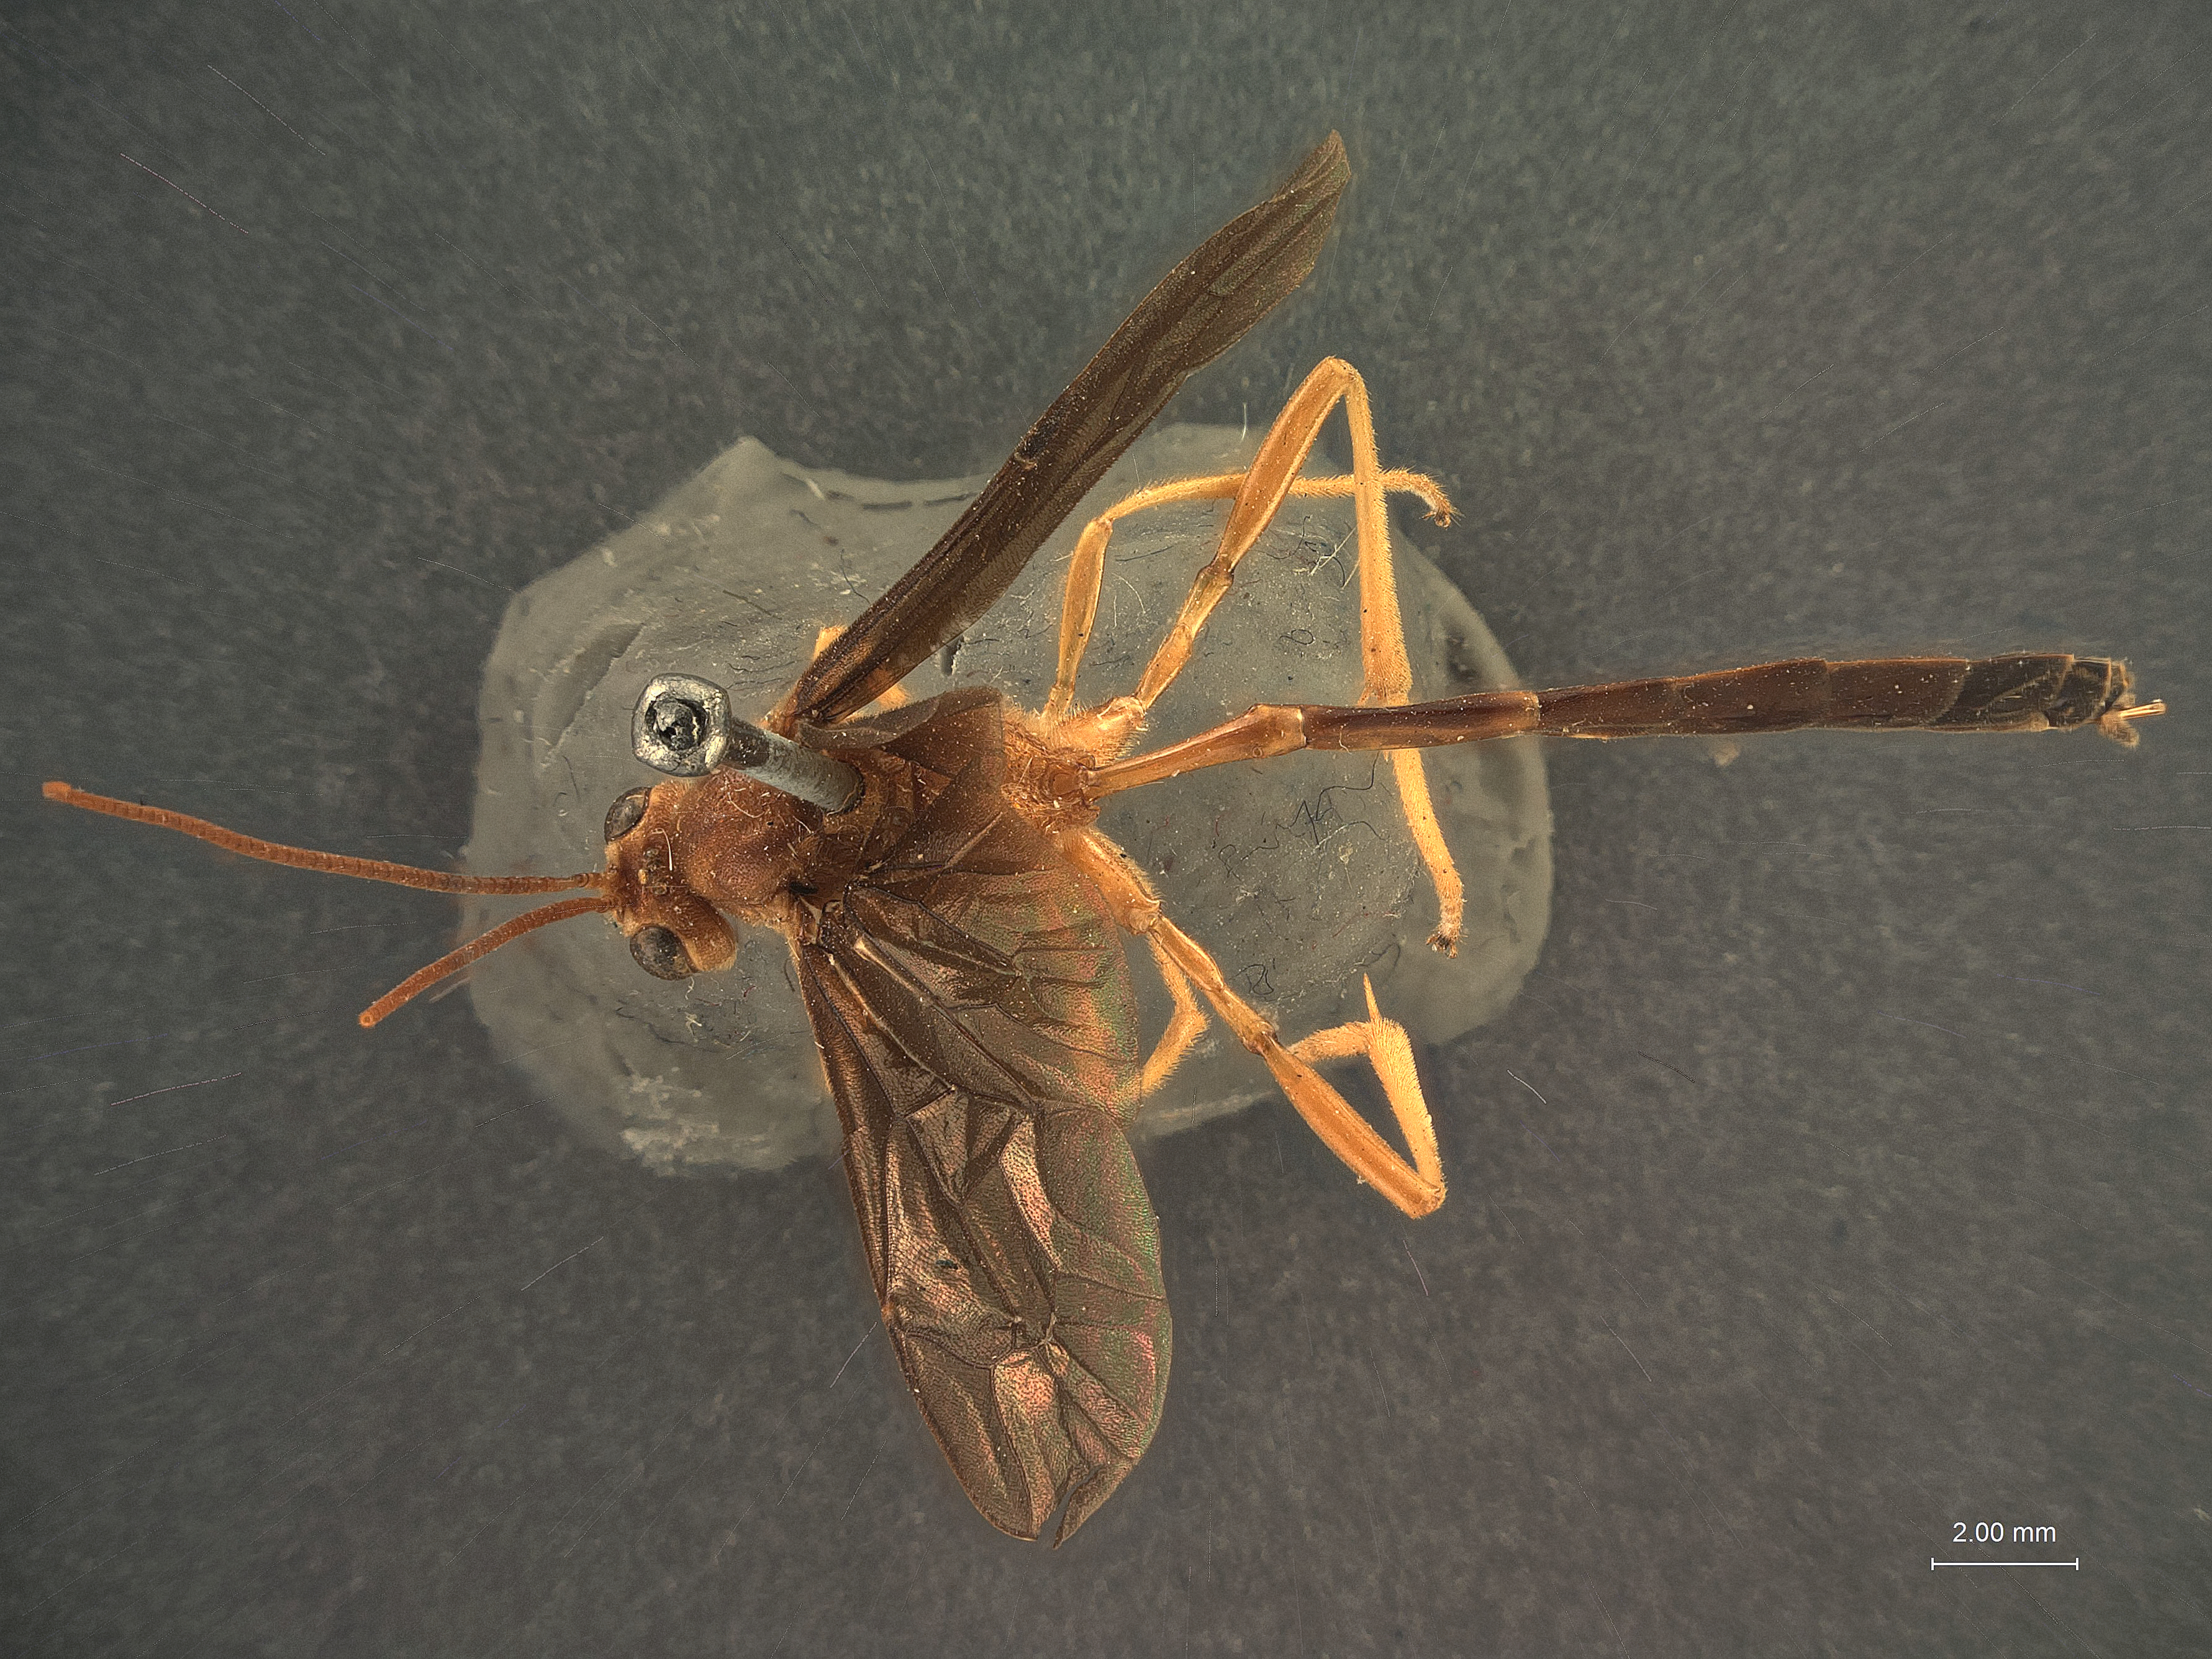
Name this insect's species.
Heteropelma datanae
